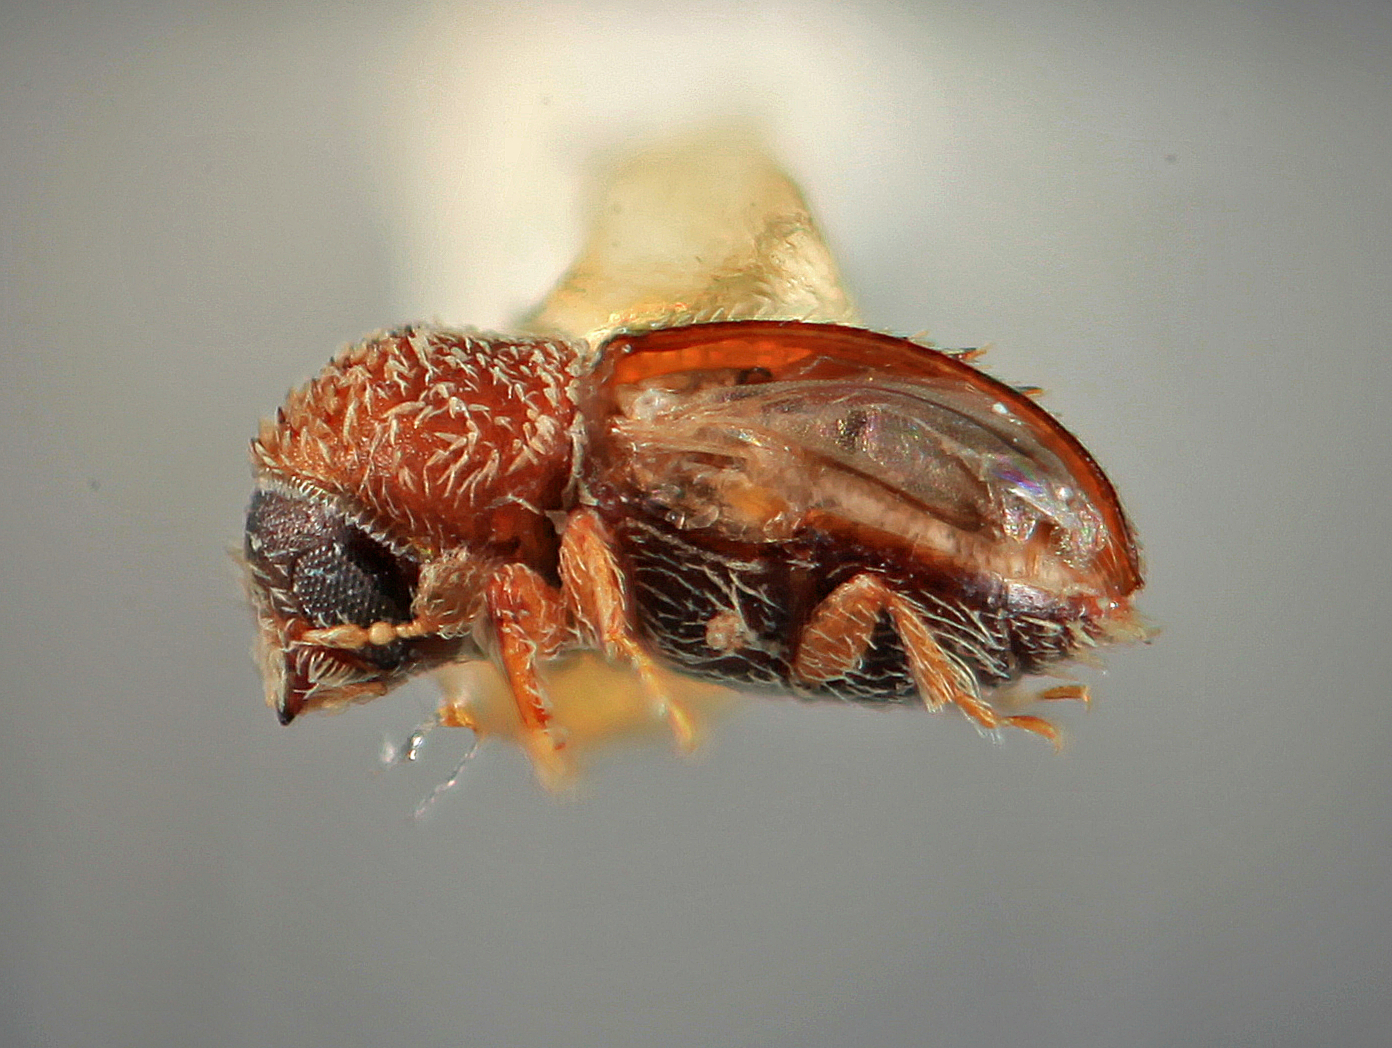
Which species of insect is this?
Pseudothysanoes acaciacolens
